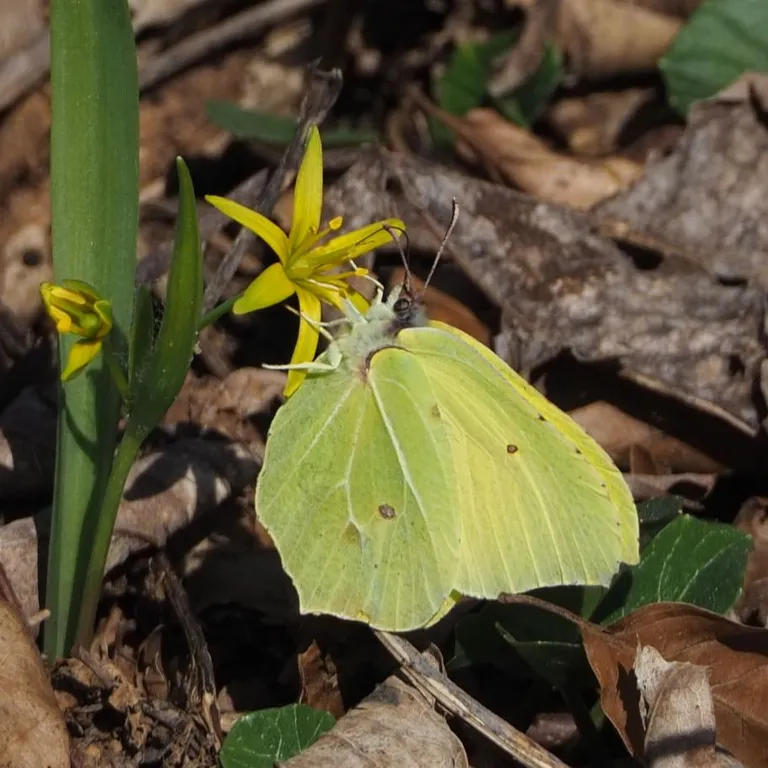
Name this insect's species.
Gonepteryx rhamni
